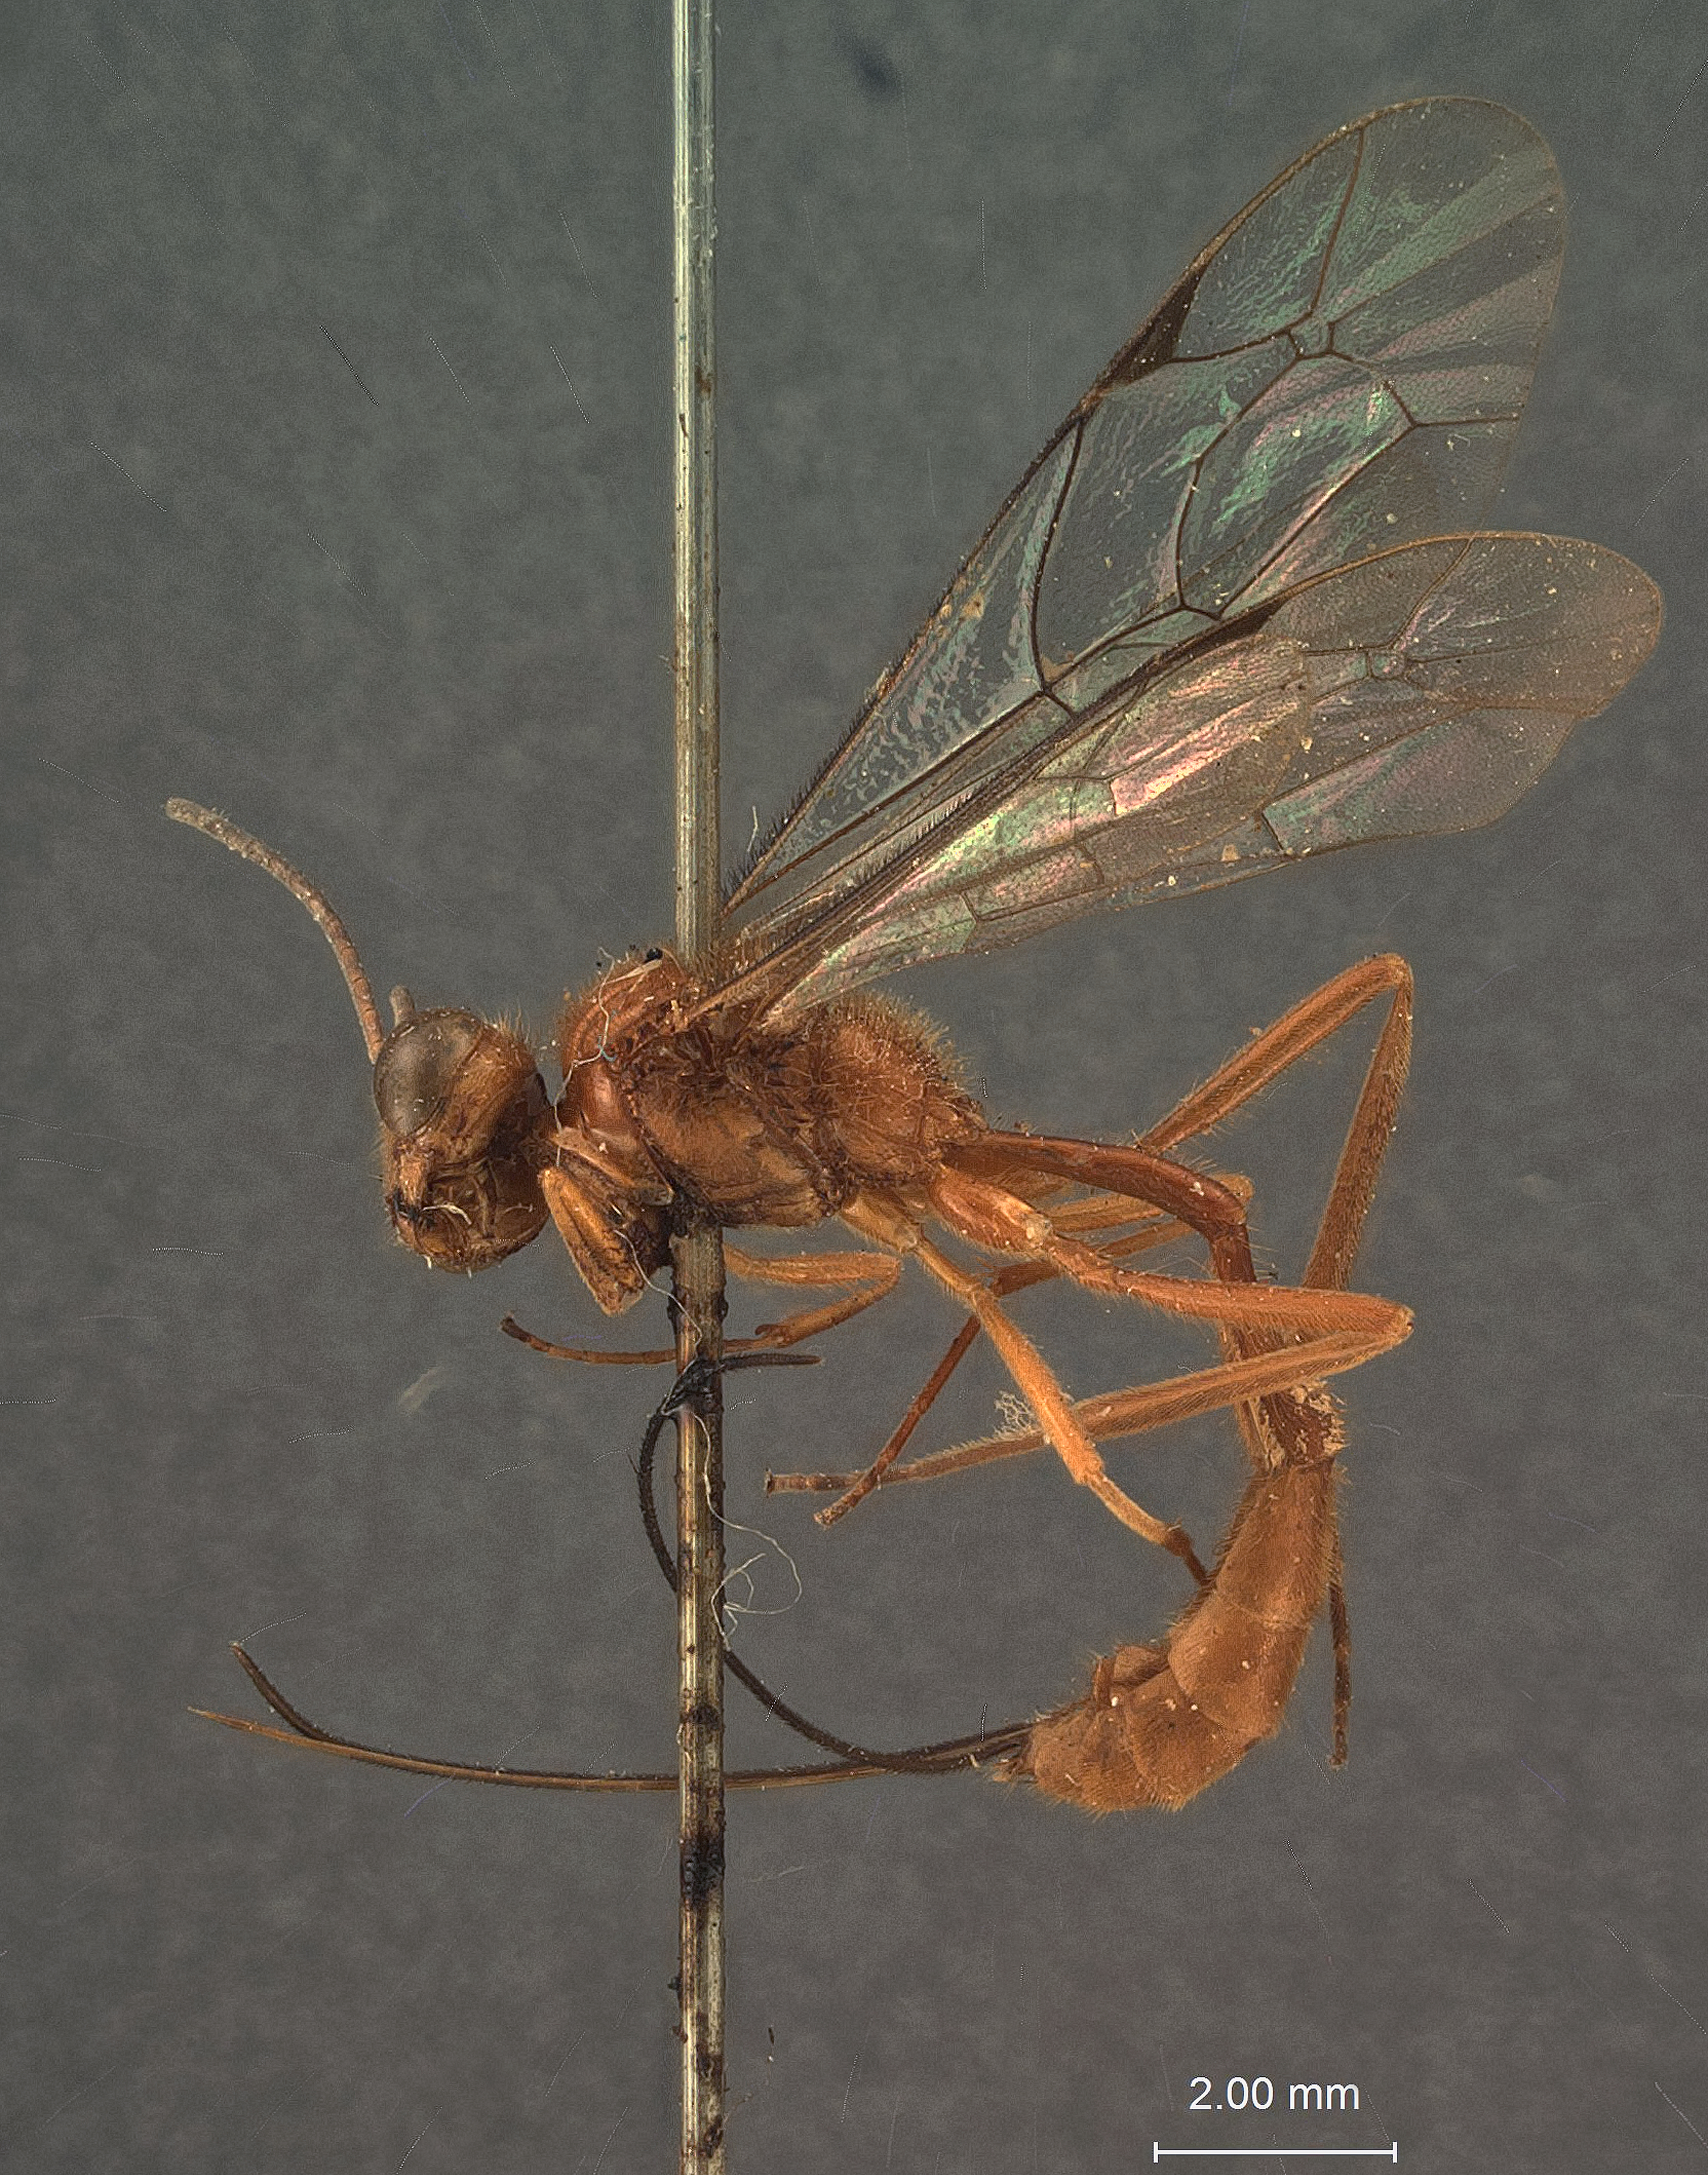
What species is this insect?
Chrysocryptus romani
